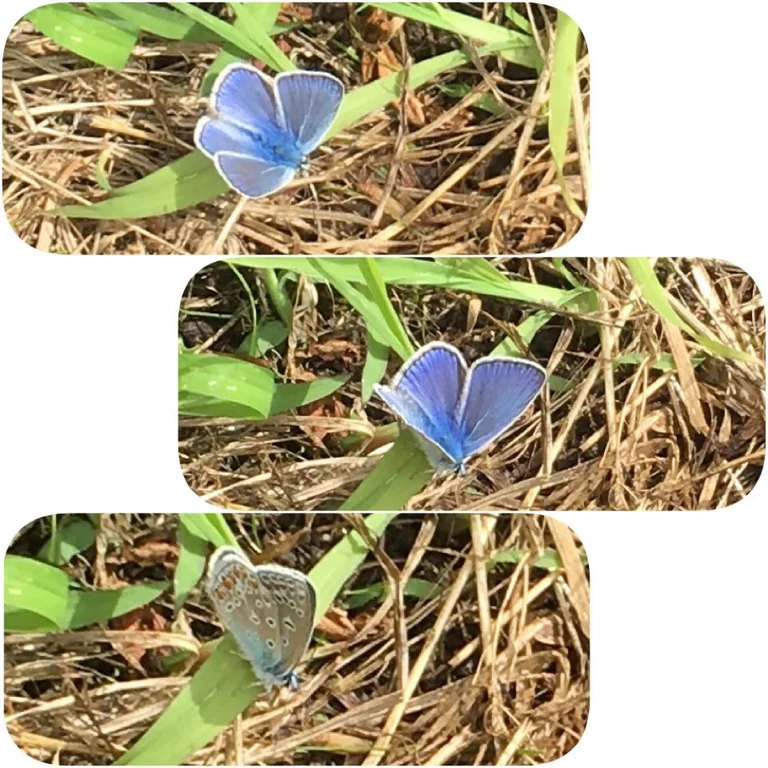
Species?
Polyommatus icarus
